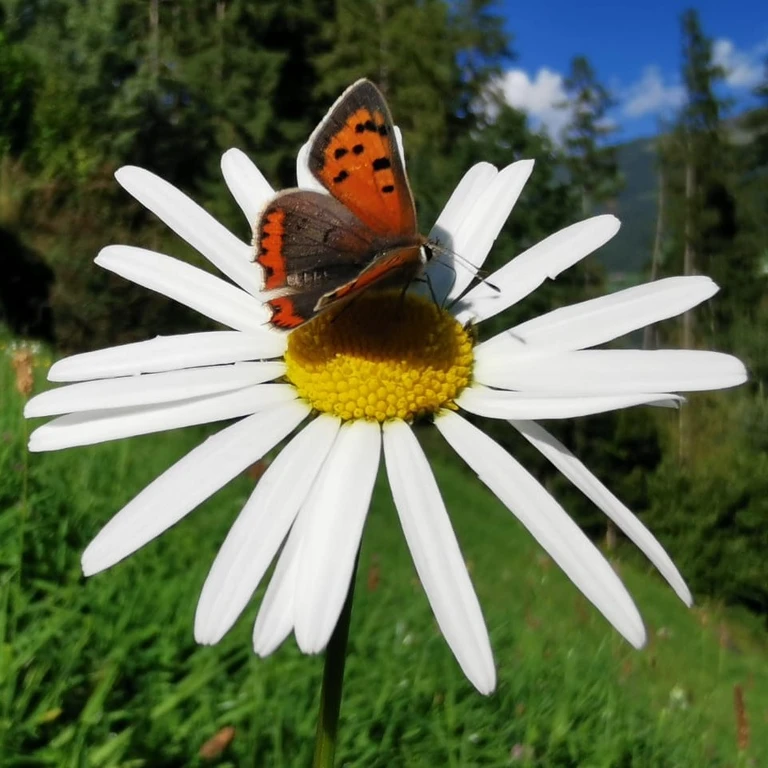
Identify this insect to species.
Lycaena phlaeas
